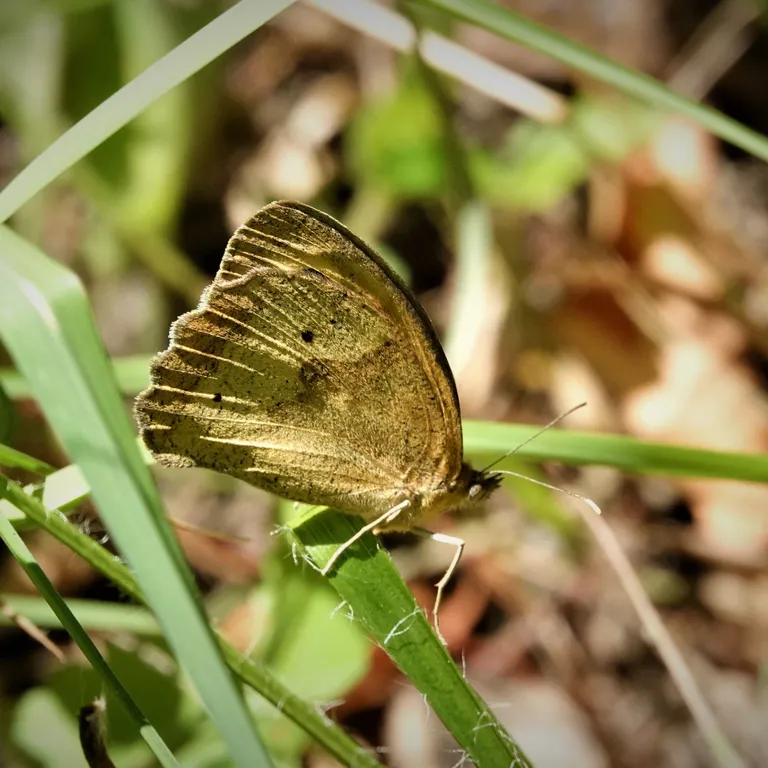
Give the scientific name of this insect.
Maniola jurtina
